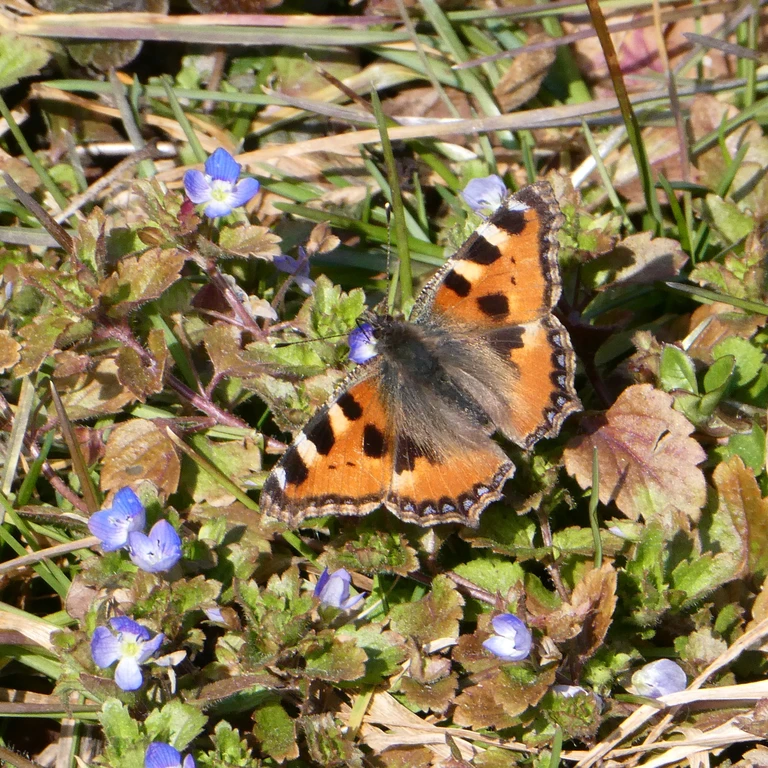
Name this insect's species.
Aglais urticae
